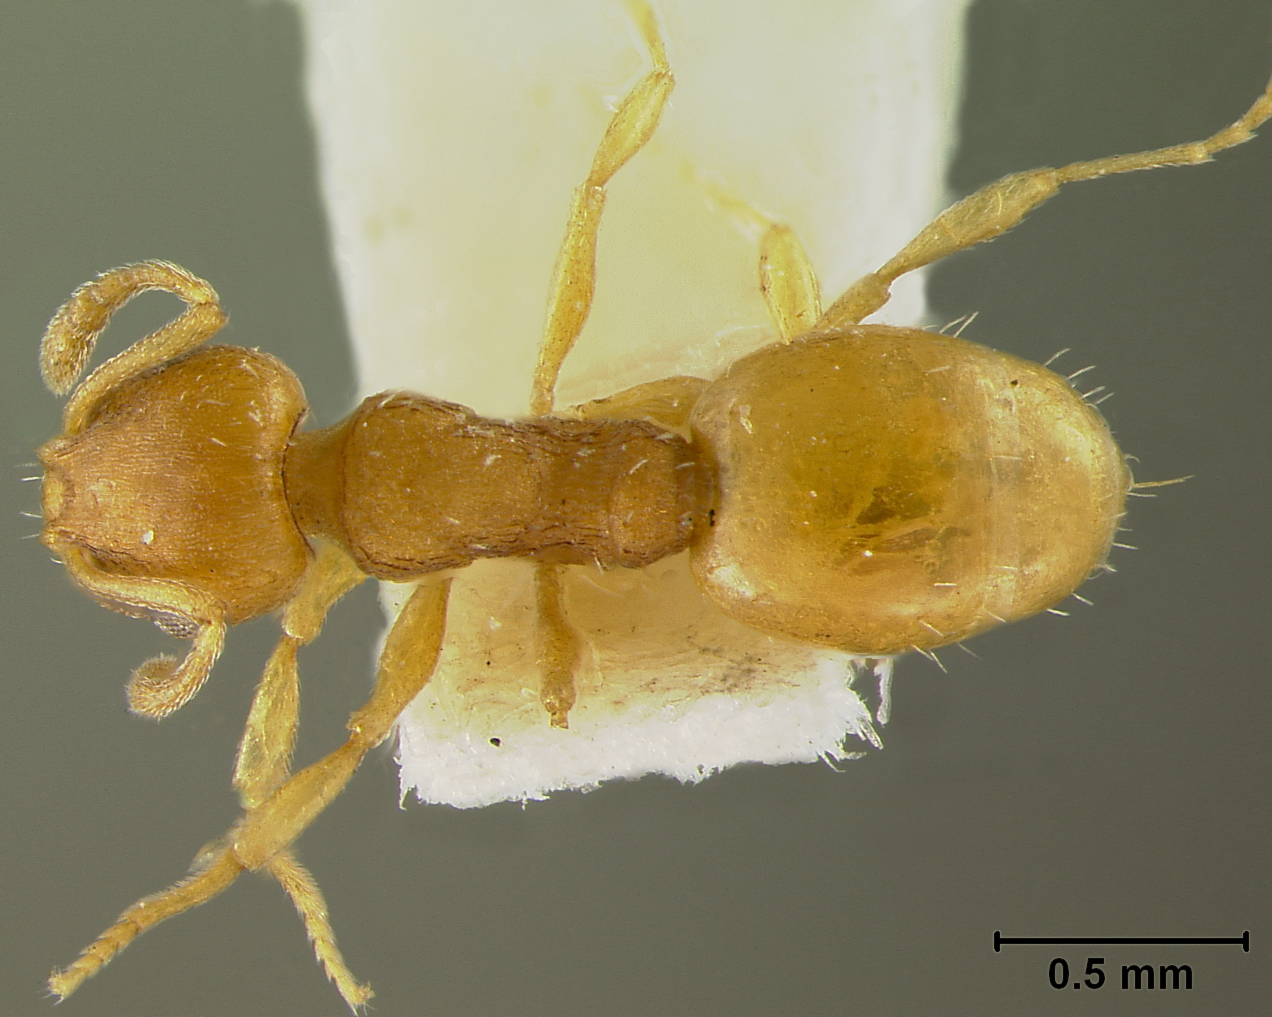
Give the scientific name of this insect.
Leptothorax foveata
